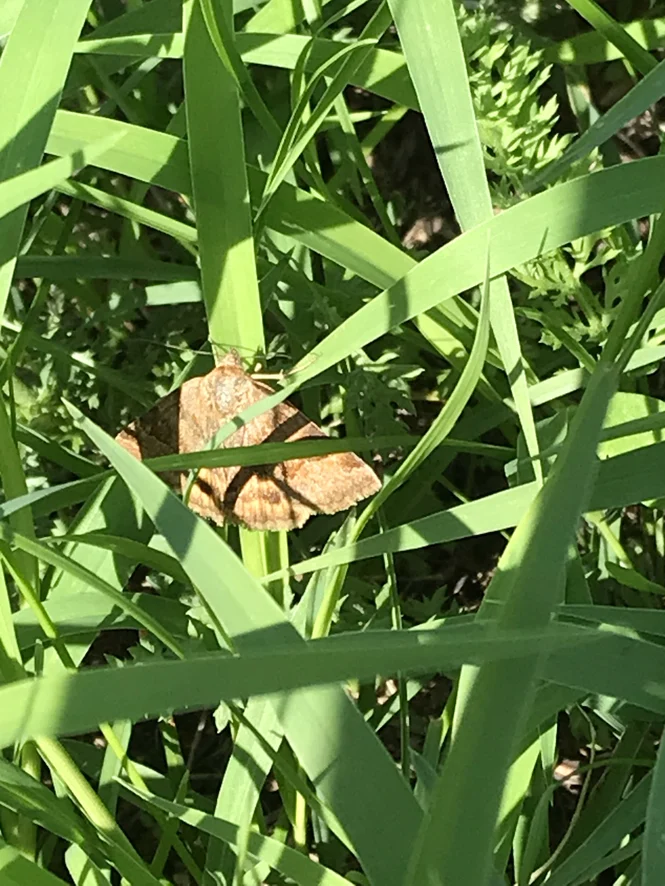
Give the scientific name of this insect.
Euclidia glyphica
